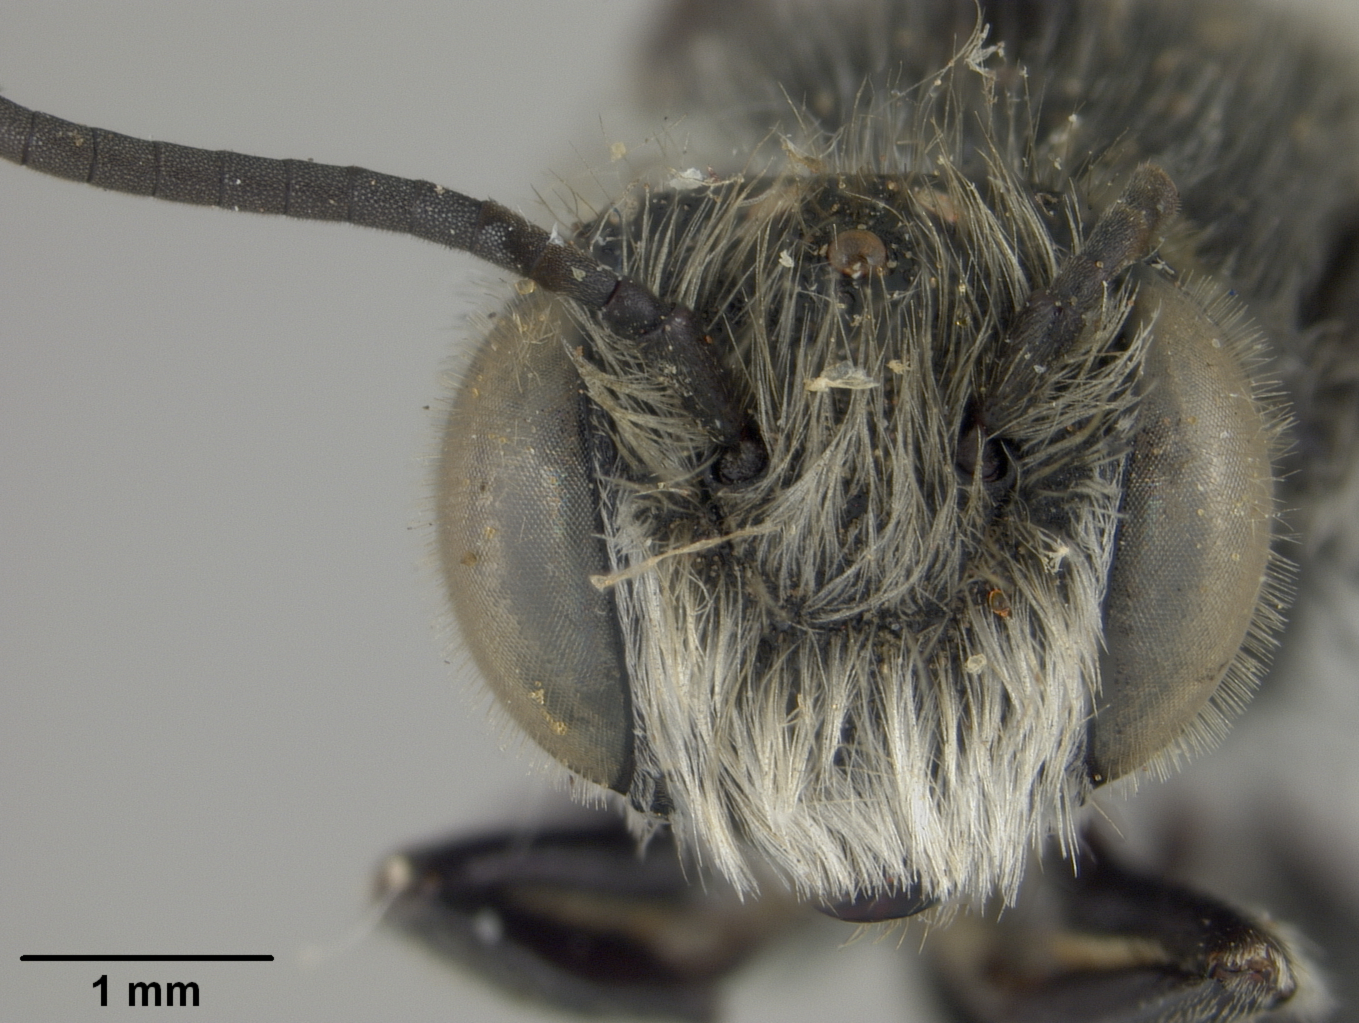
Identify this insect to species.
Coelioxys dubitata
